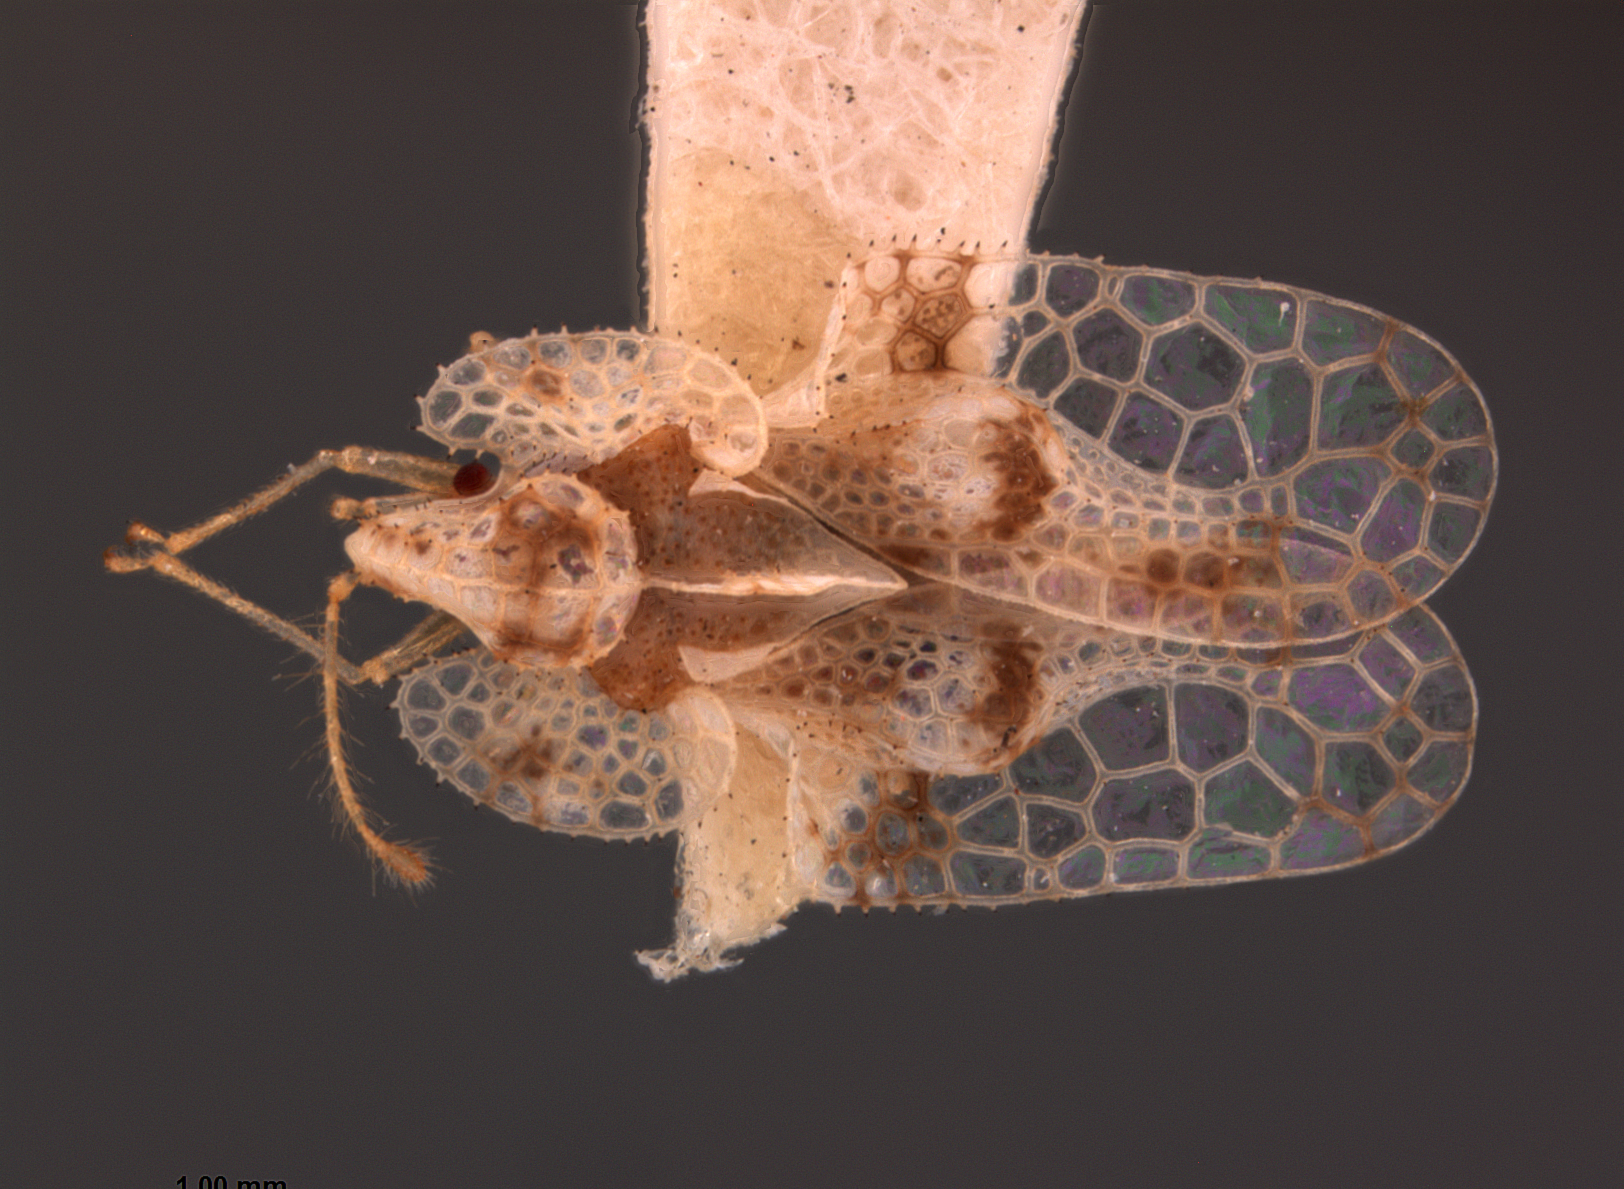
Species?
Corythucha floridana
